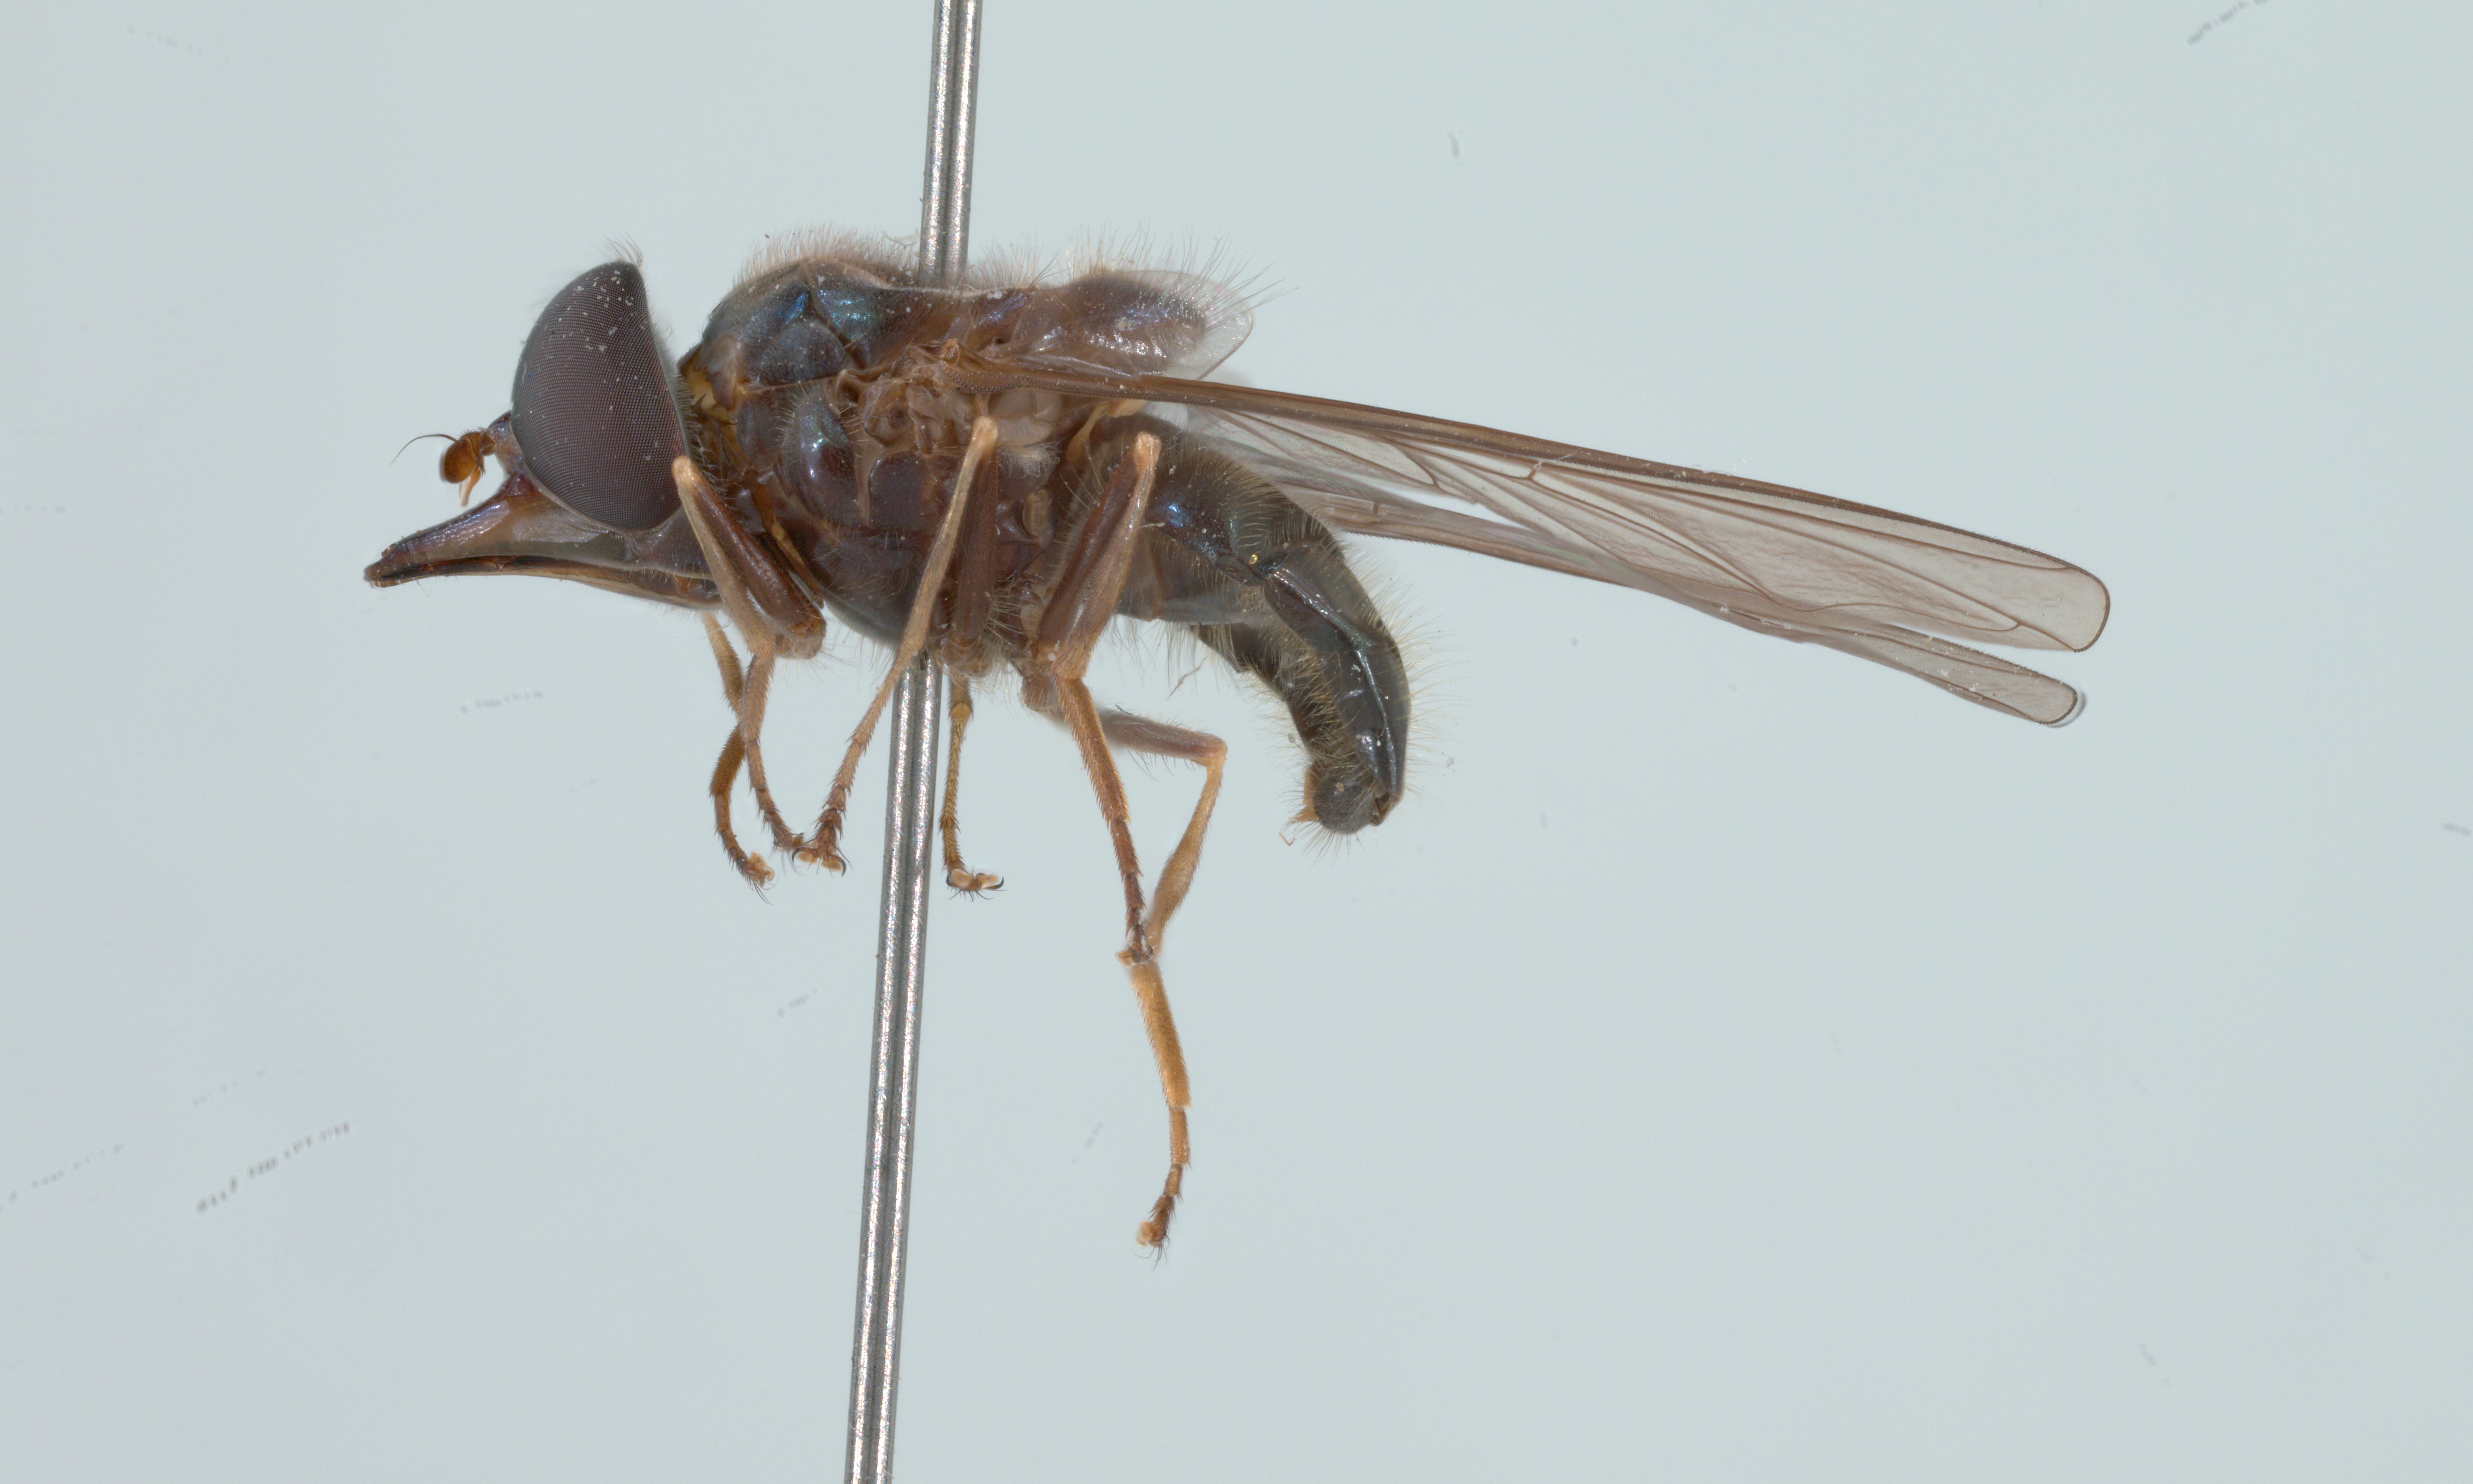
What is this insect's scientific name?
Rhingia cyanoprora
